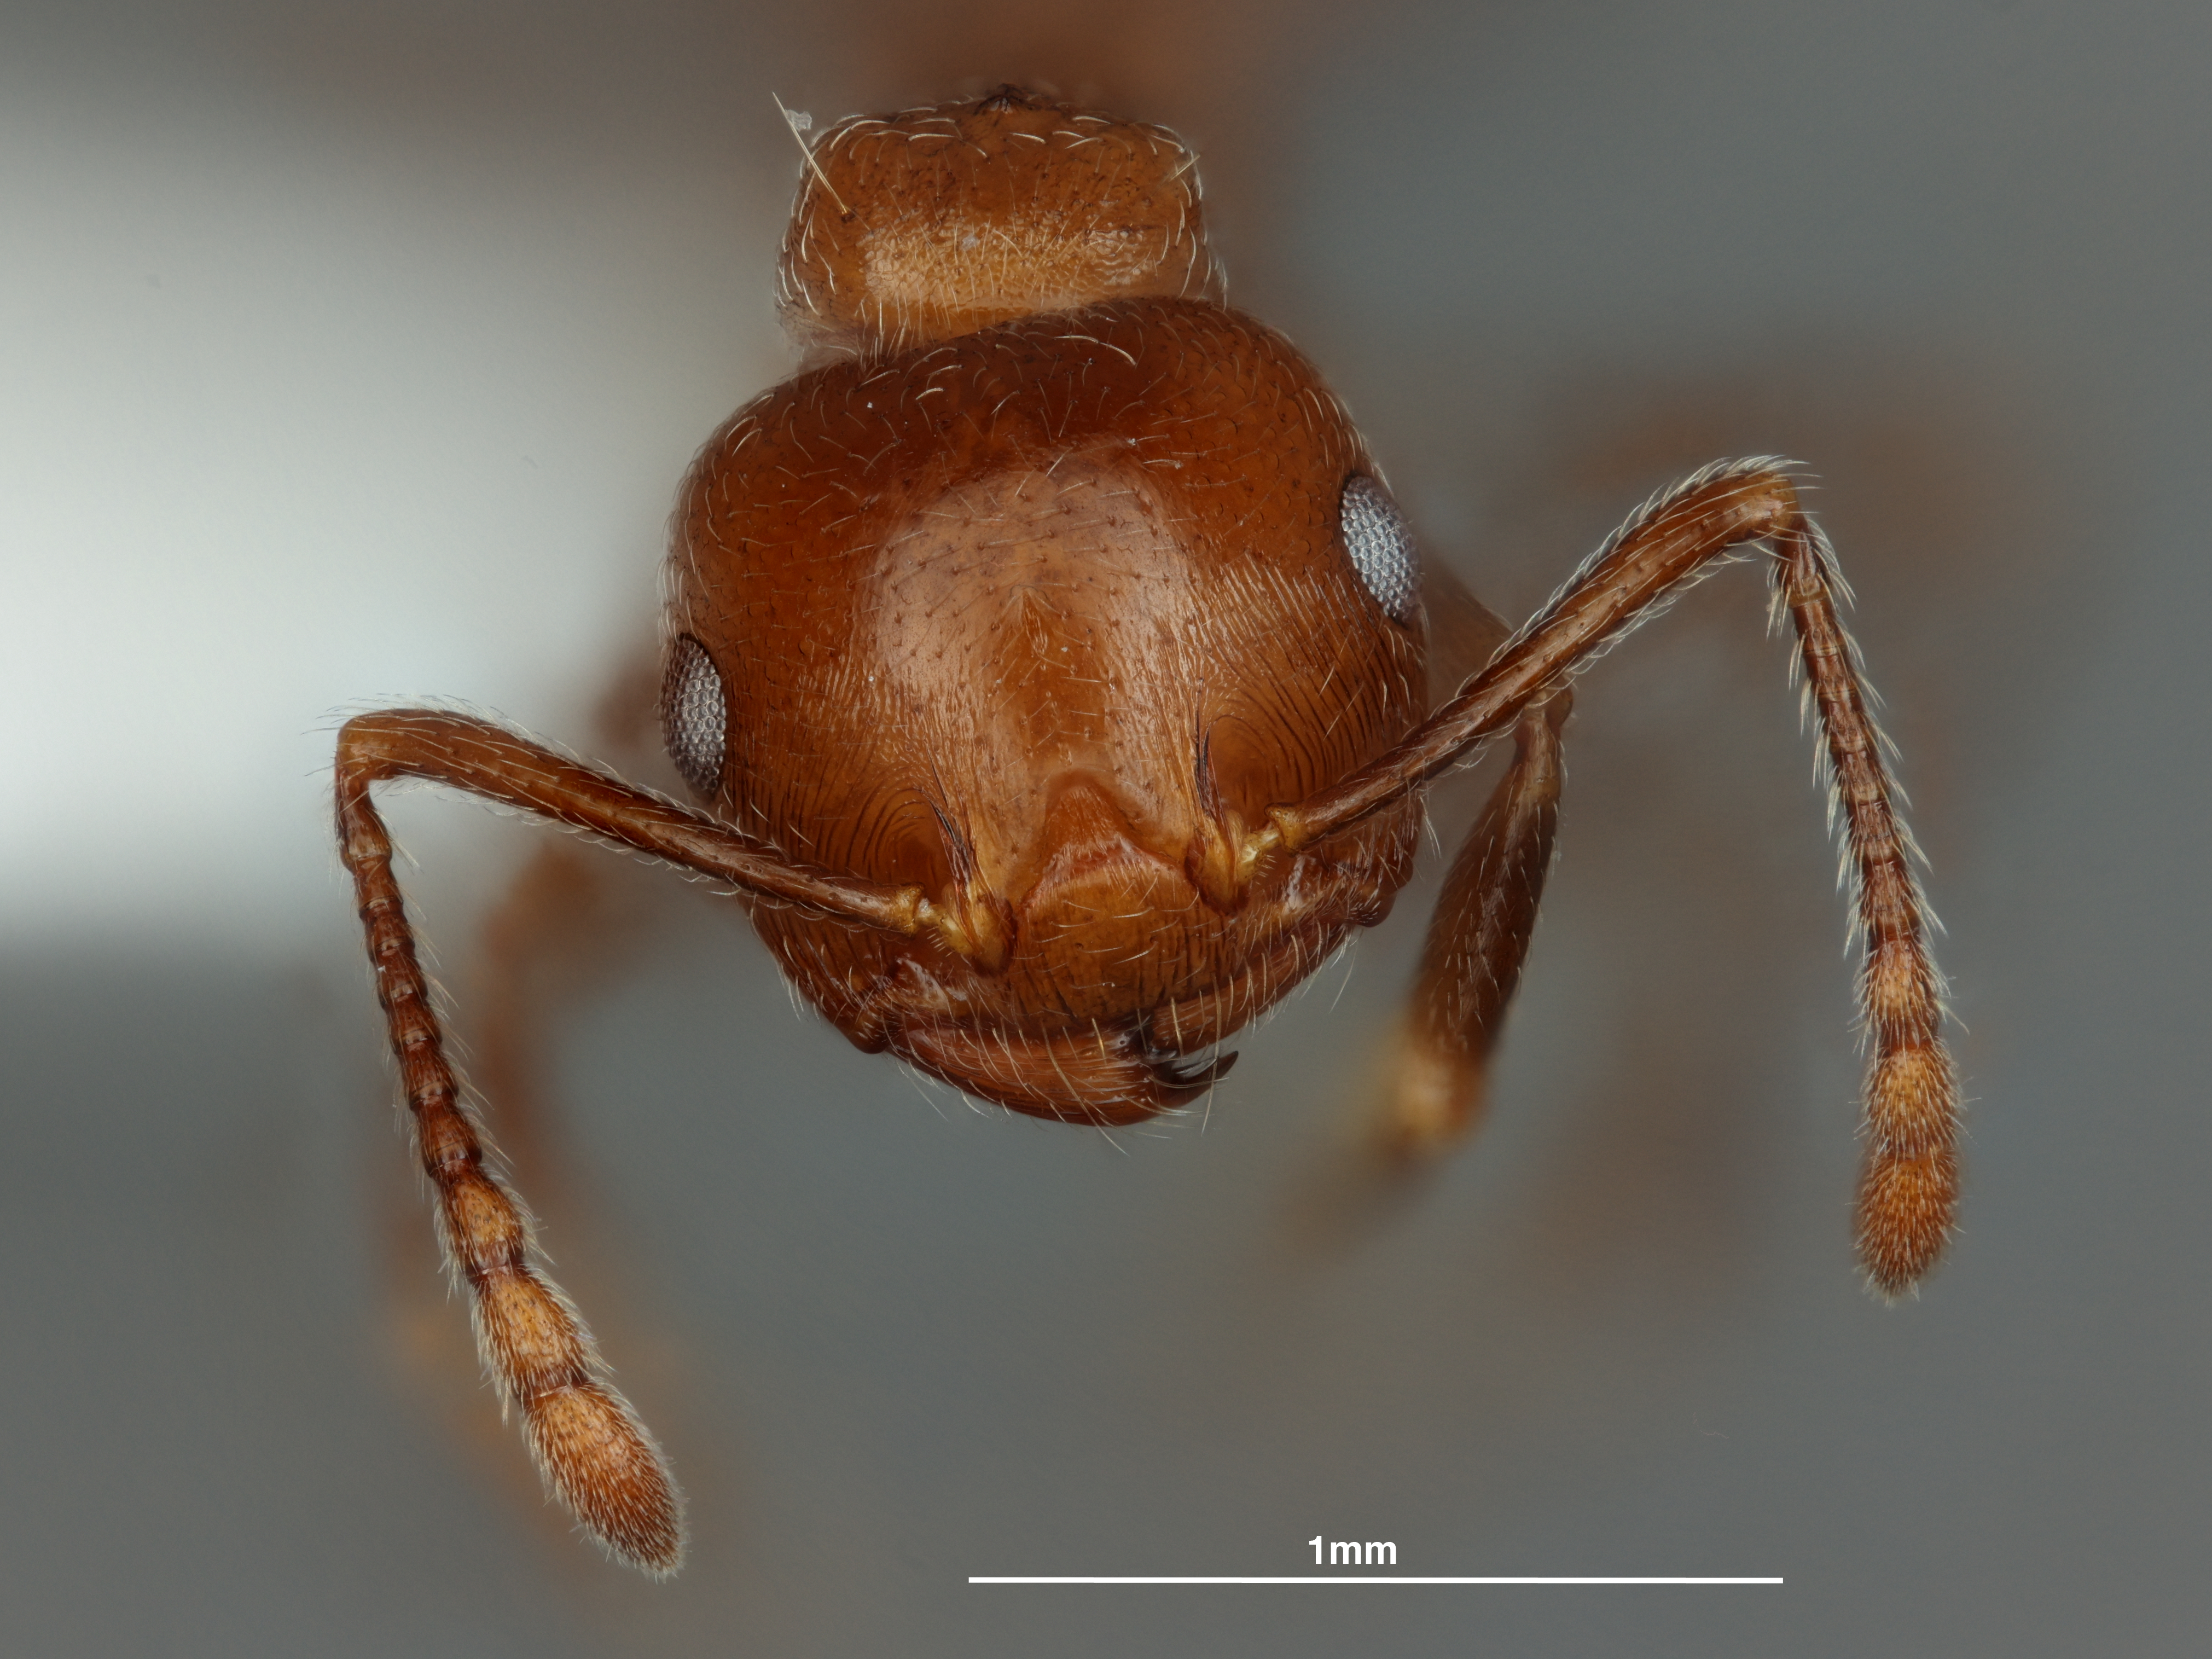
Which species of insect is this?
Crematogaster parapilosa
